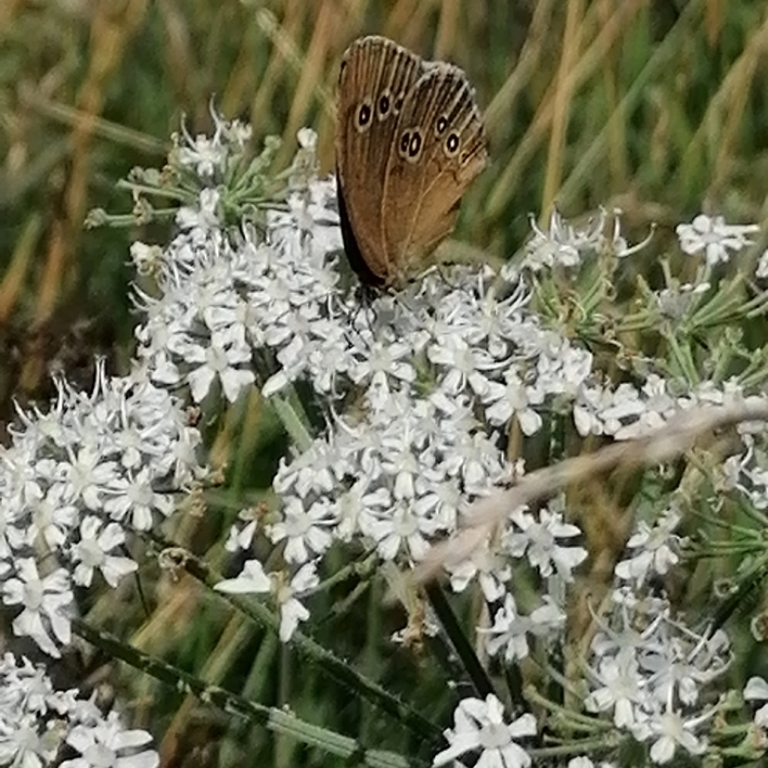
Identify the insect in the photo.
Aphantopus hyperantus
